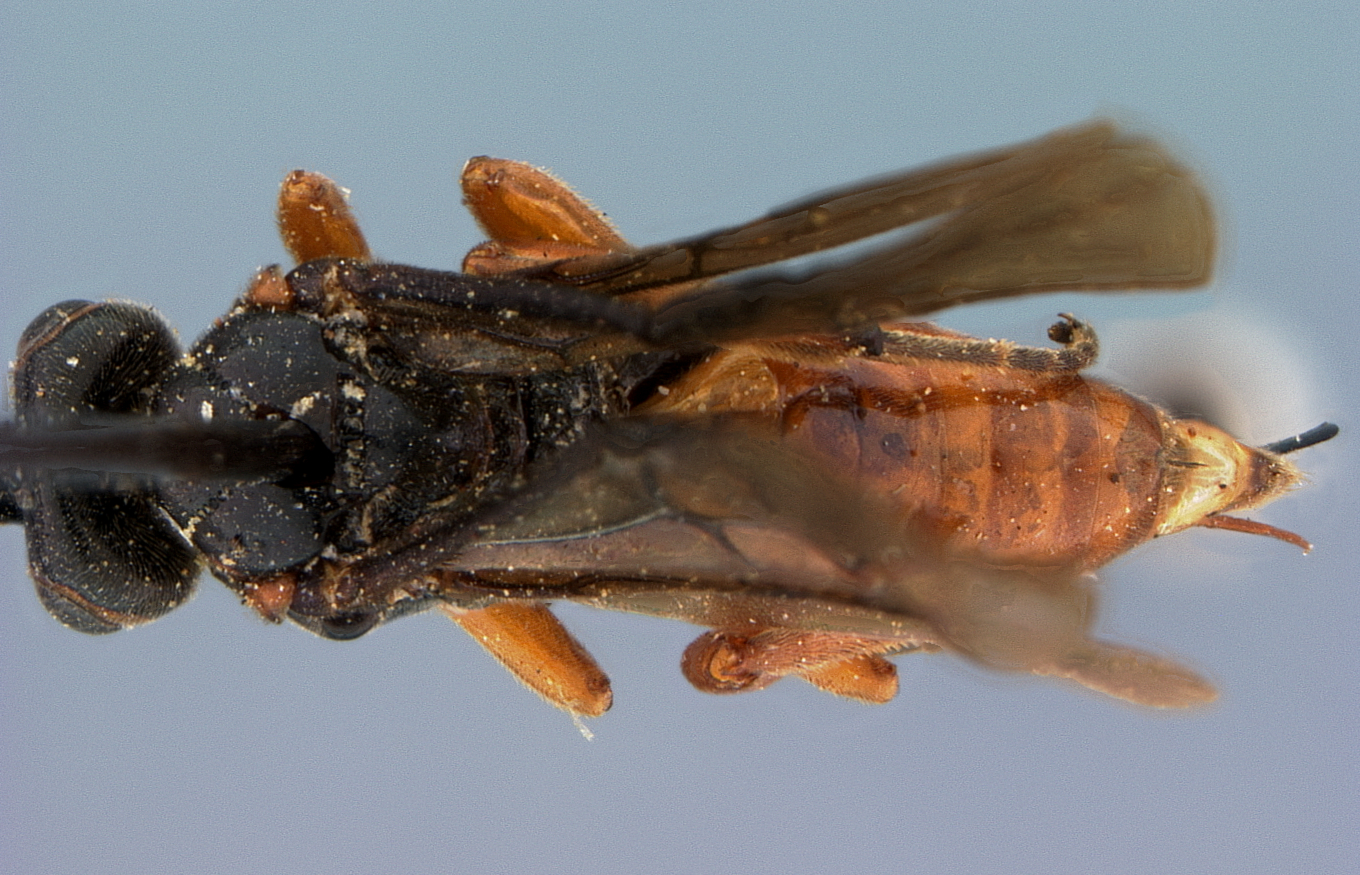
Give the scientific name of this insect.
Cardiochiles texensis
